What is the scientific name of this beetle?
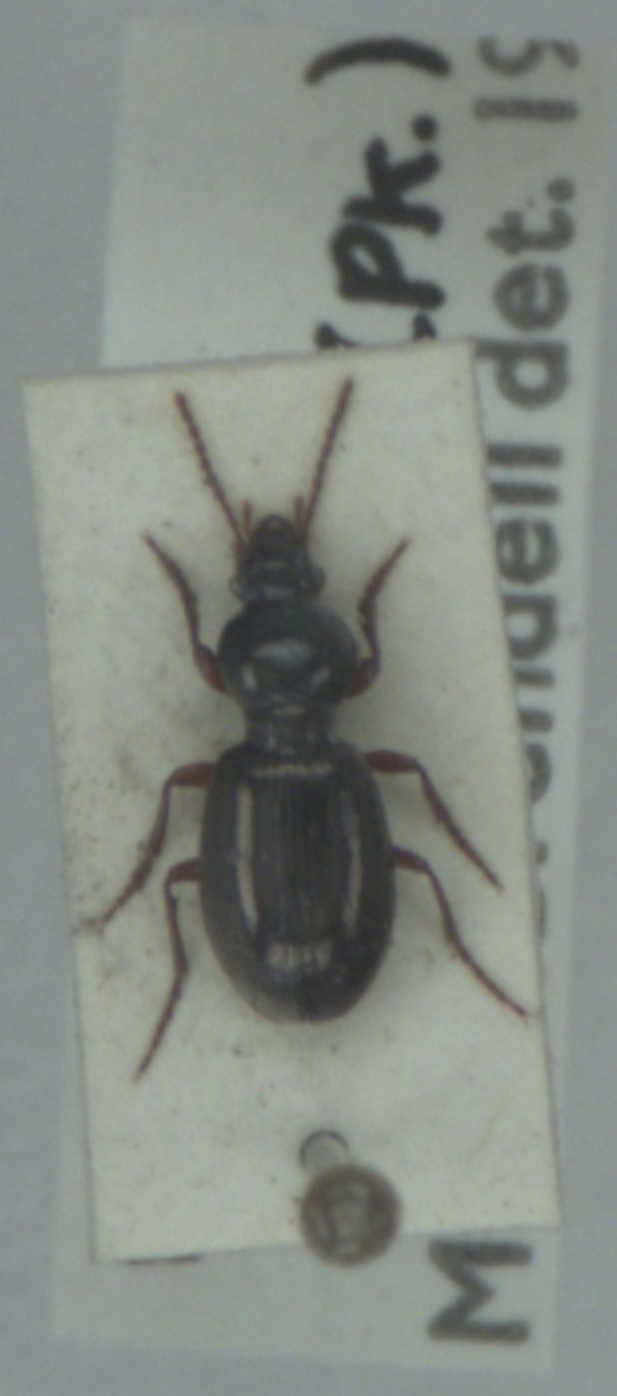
Miscodera arctica
